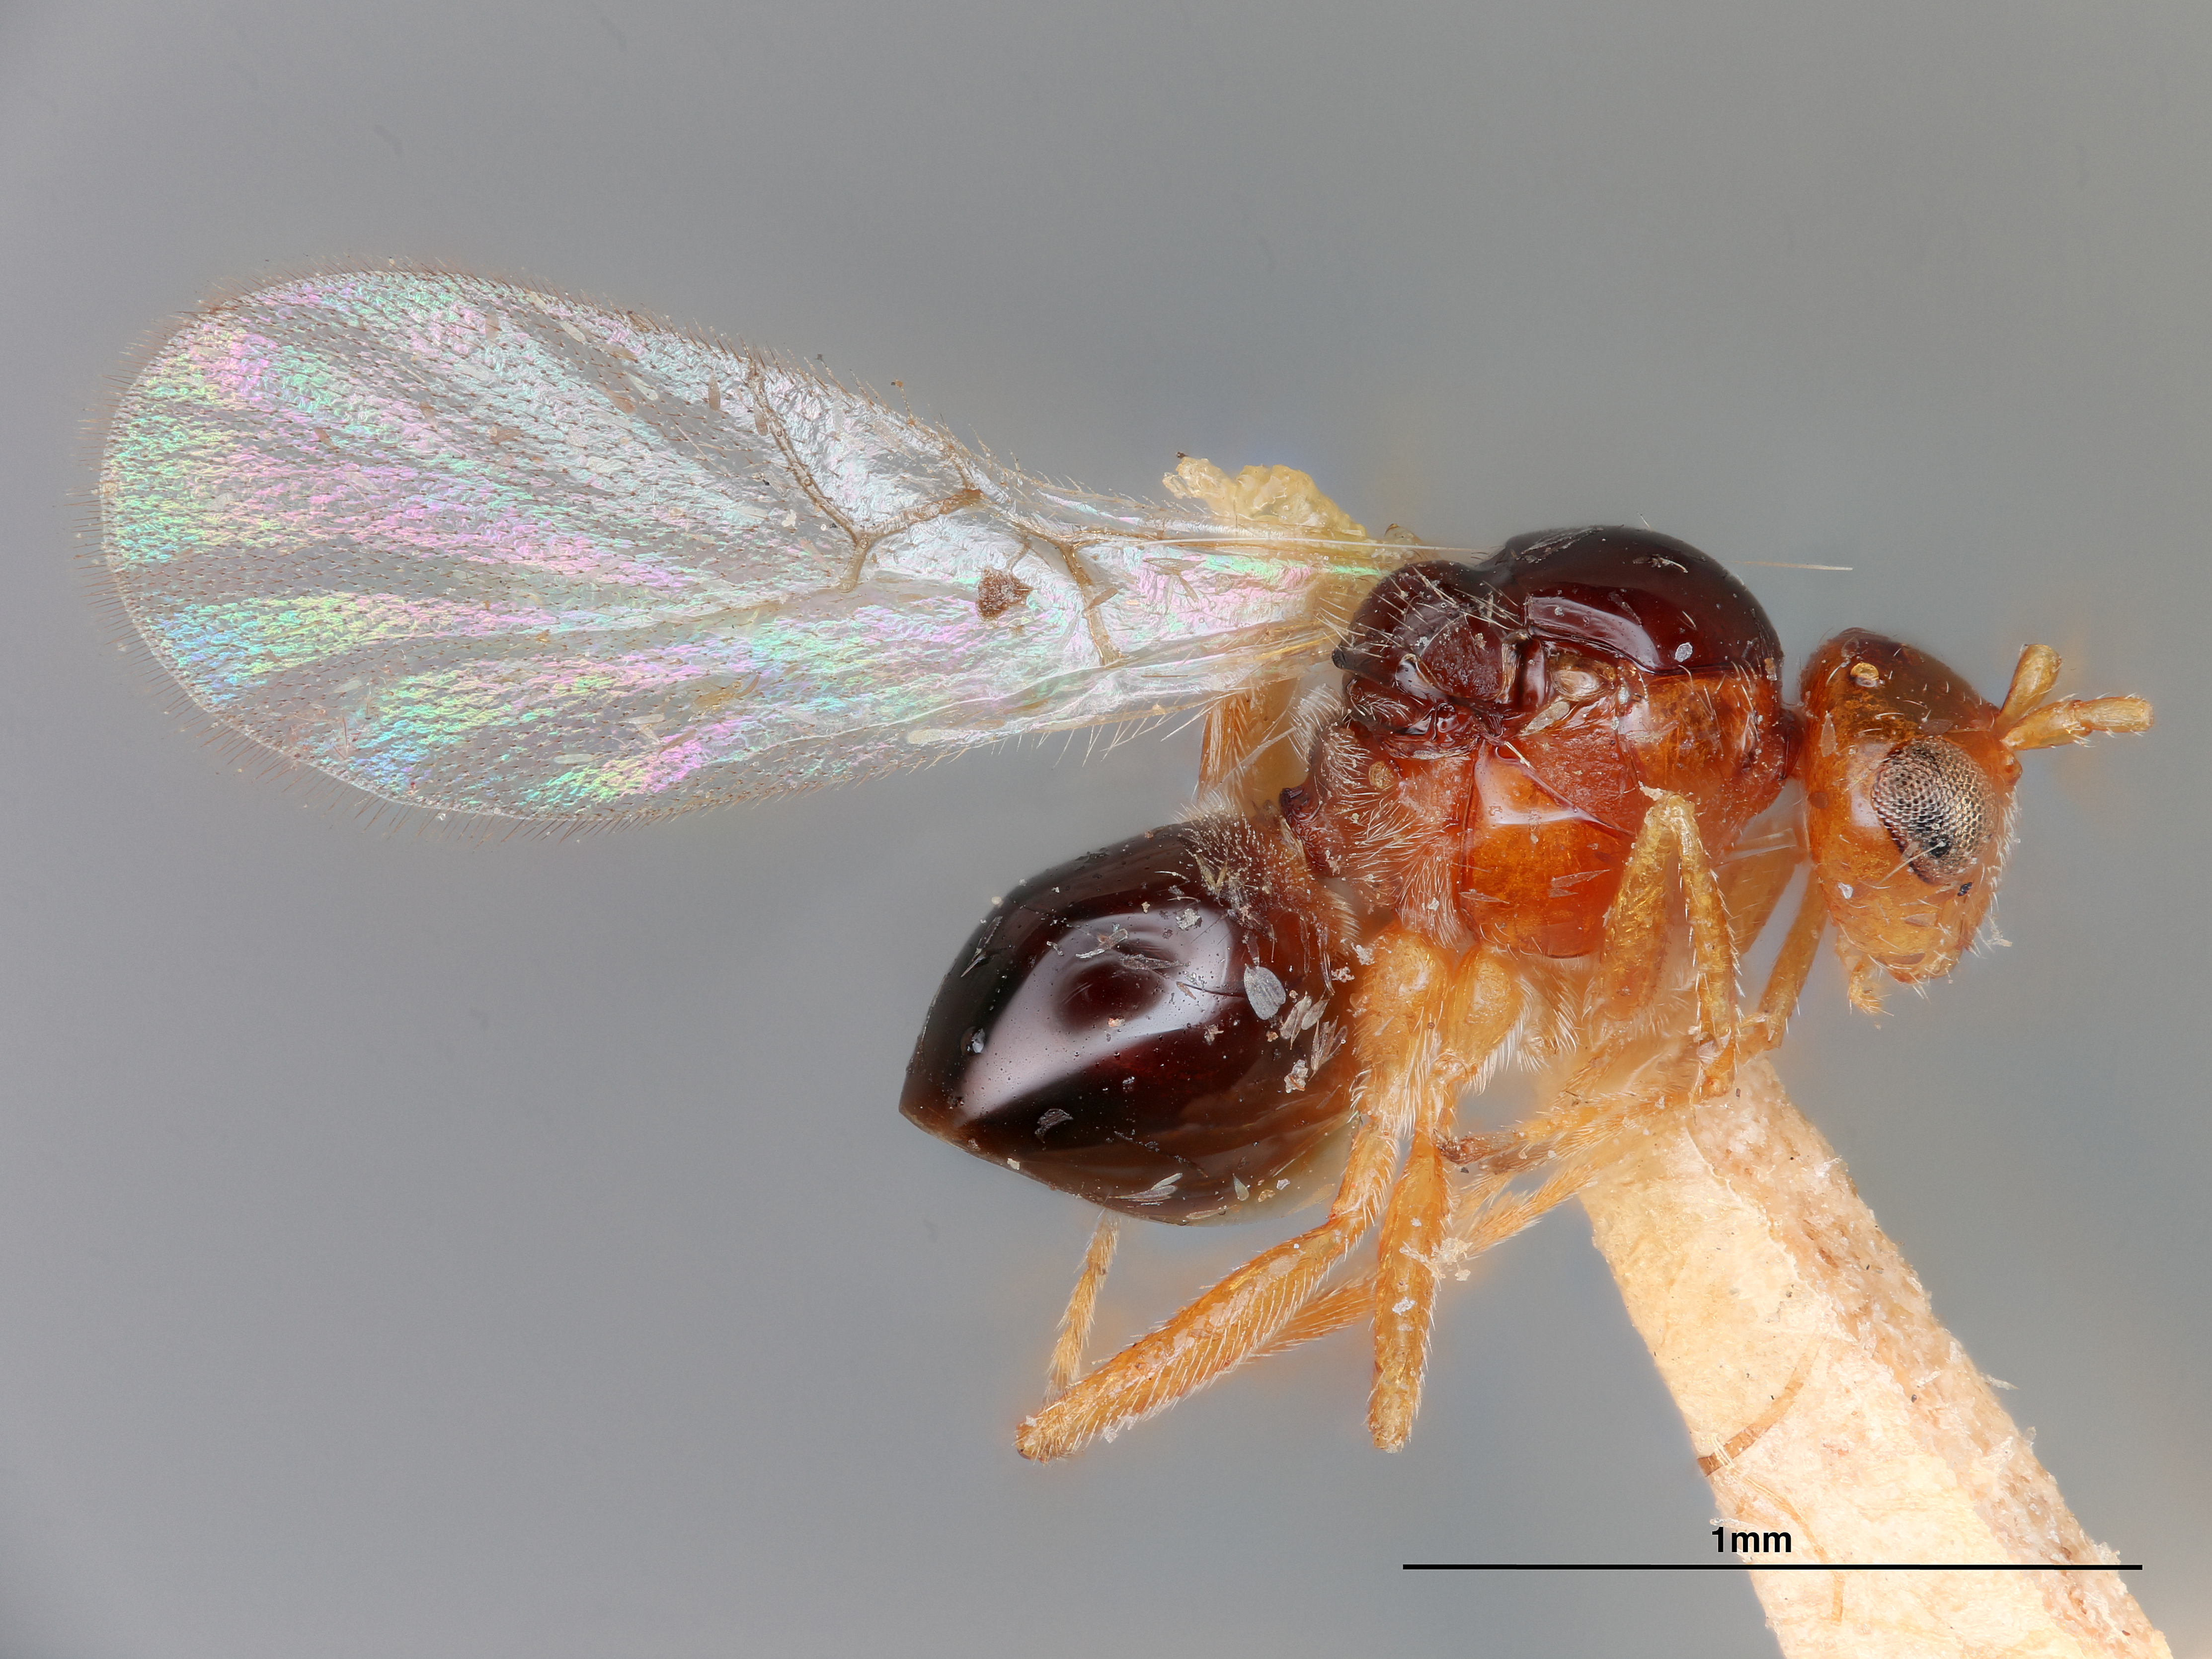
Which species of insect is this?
Dylita coloradensis
